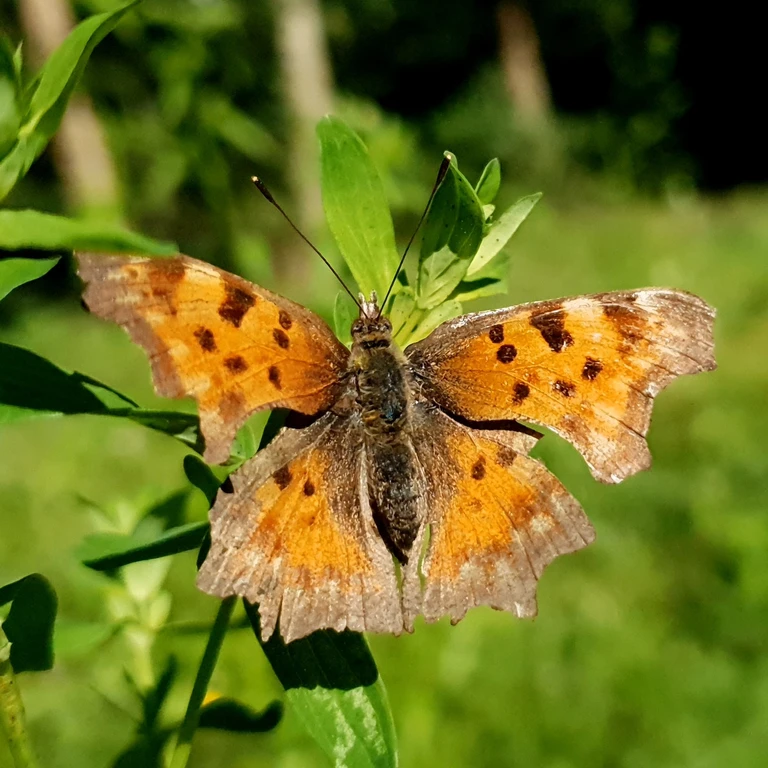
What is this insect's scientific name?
Polygonia c-album
